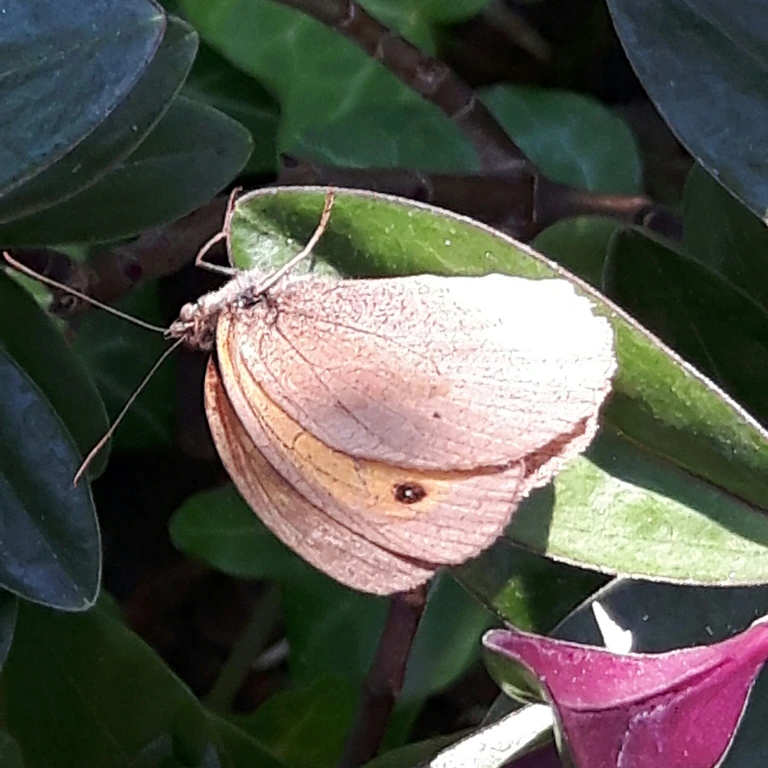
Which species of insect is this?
Maniola jurtina
